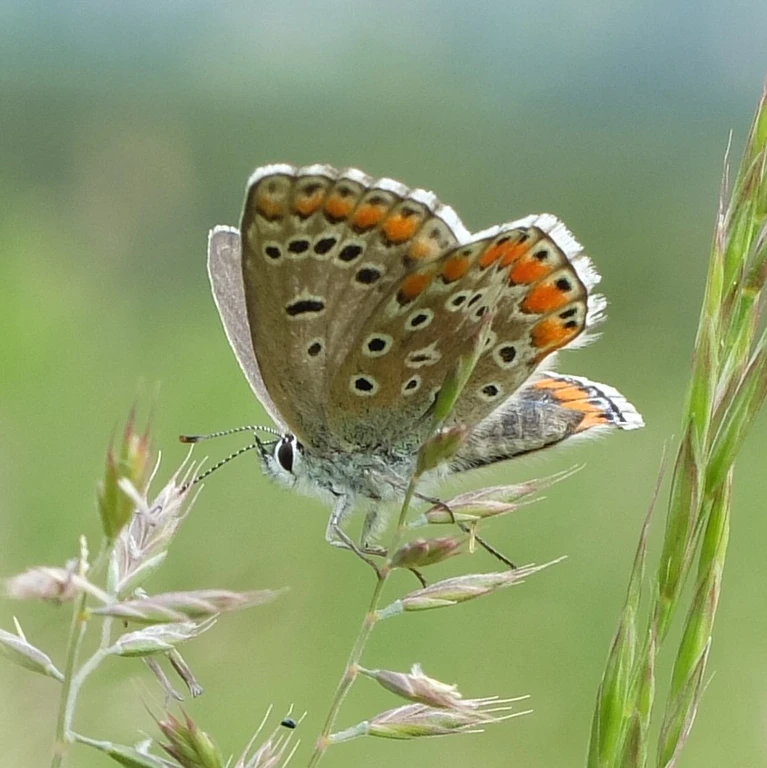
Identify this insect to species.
Polyommatus icarus
